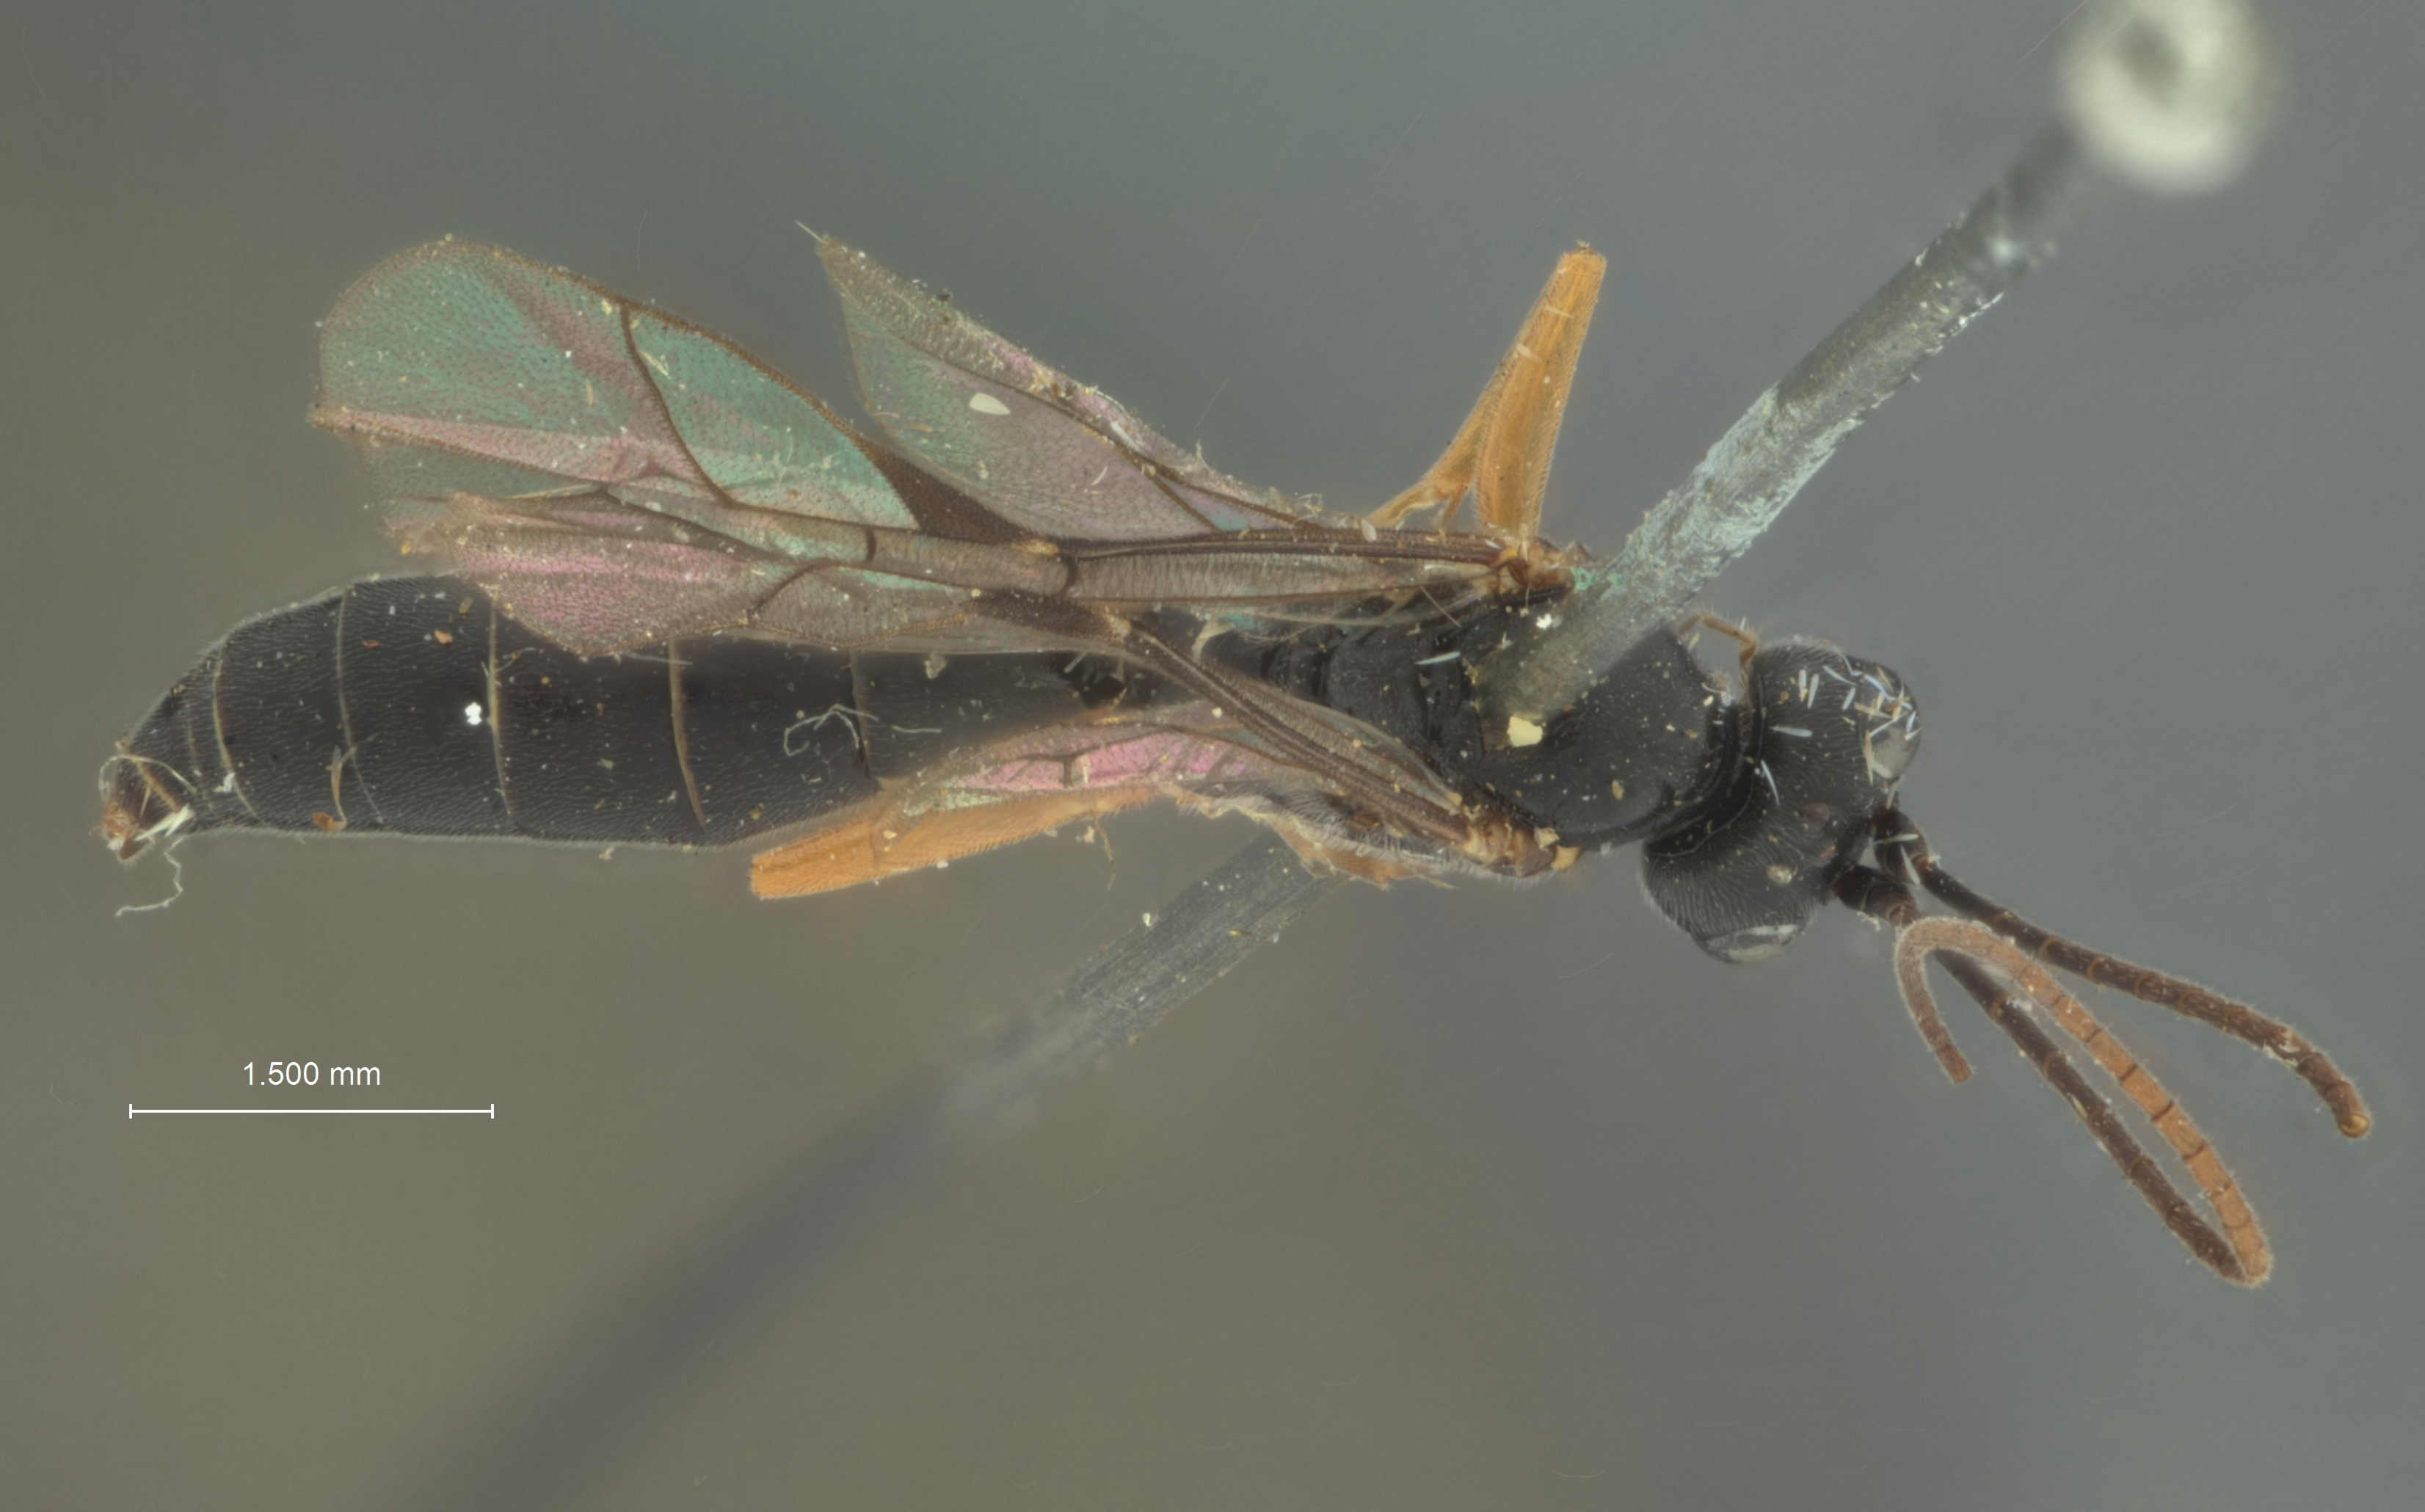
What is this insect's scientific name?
Calliphrurus kukakensis
